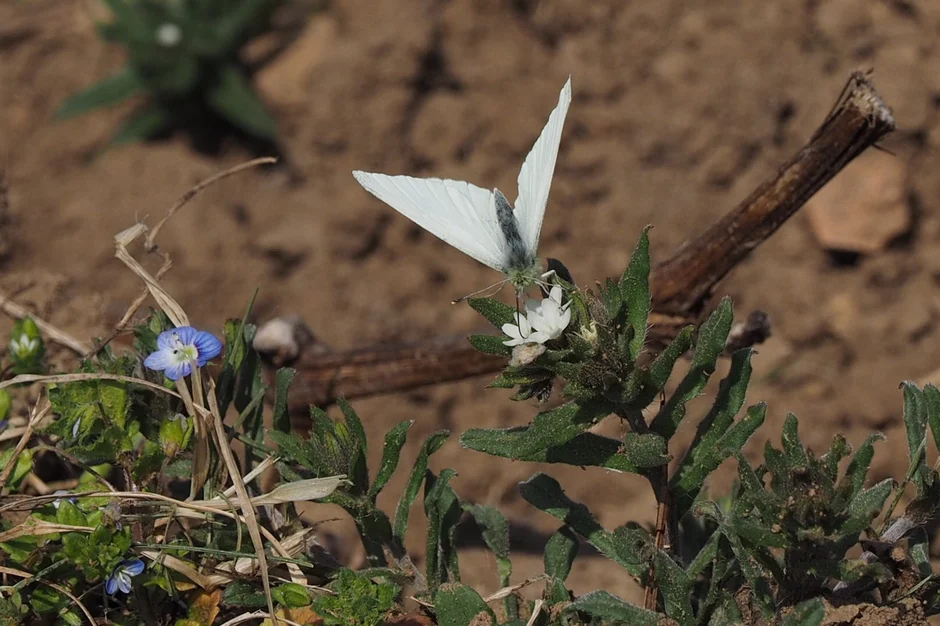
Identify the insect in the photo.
Pieris rapae
